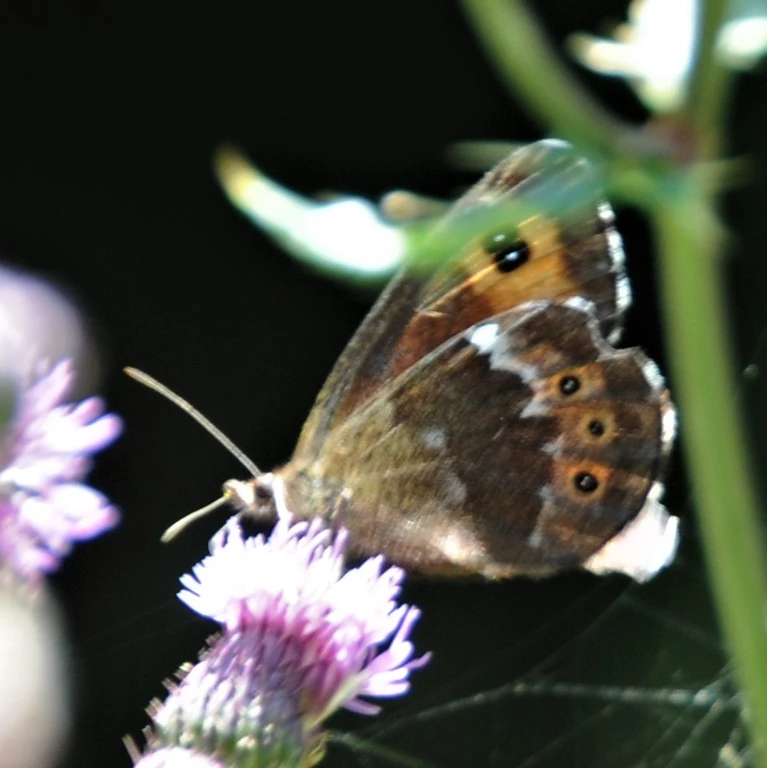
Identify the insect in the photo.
Erebia euryale
